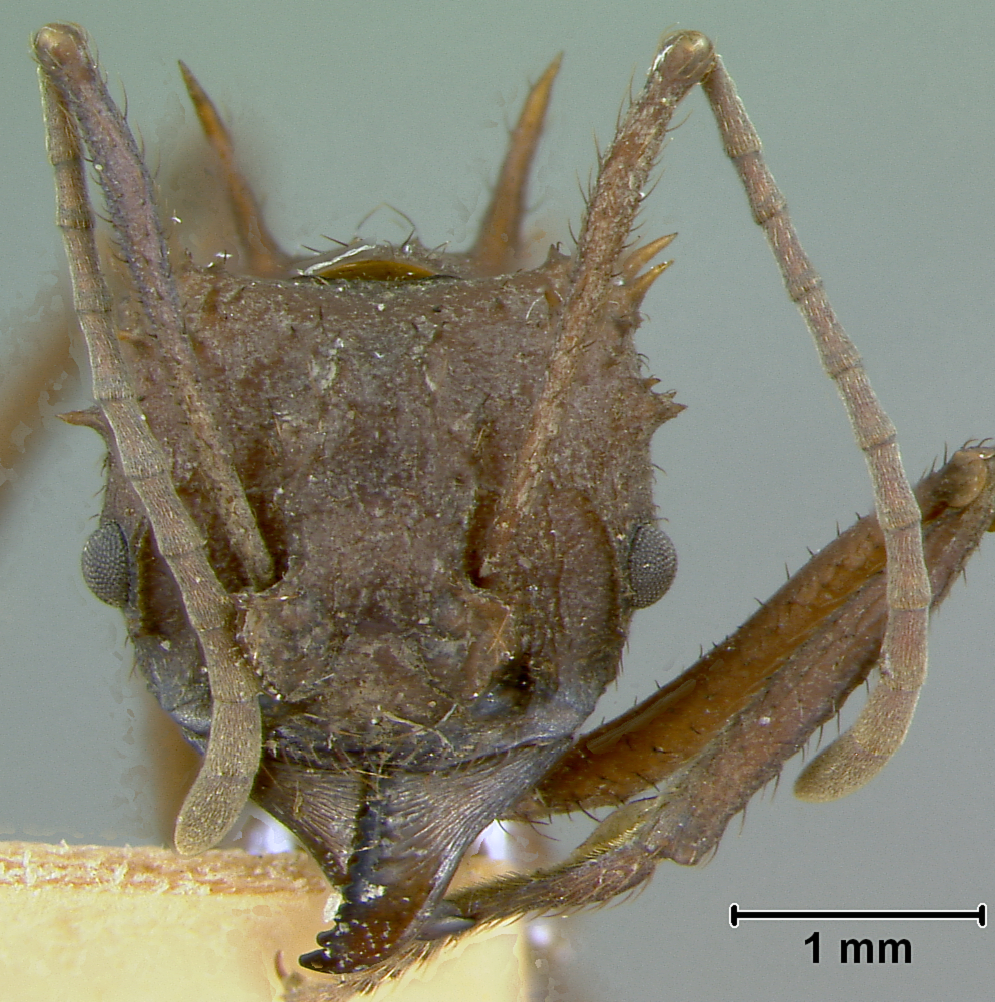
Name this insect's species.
Acromyrmex octospinosus
